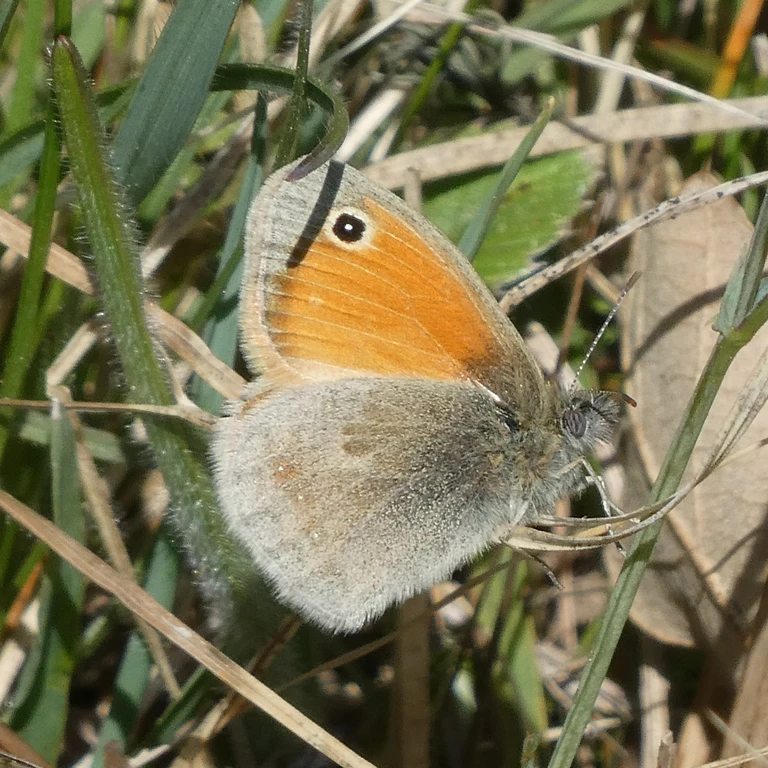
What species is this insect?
Coenonympha pamphilus
